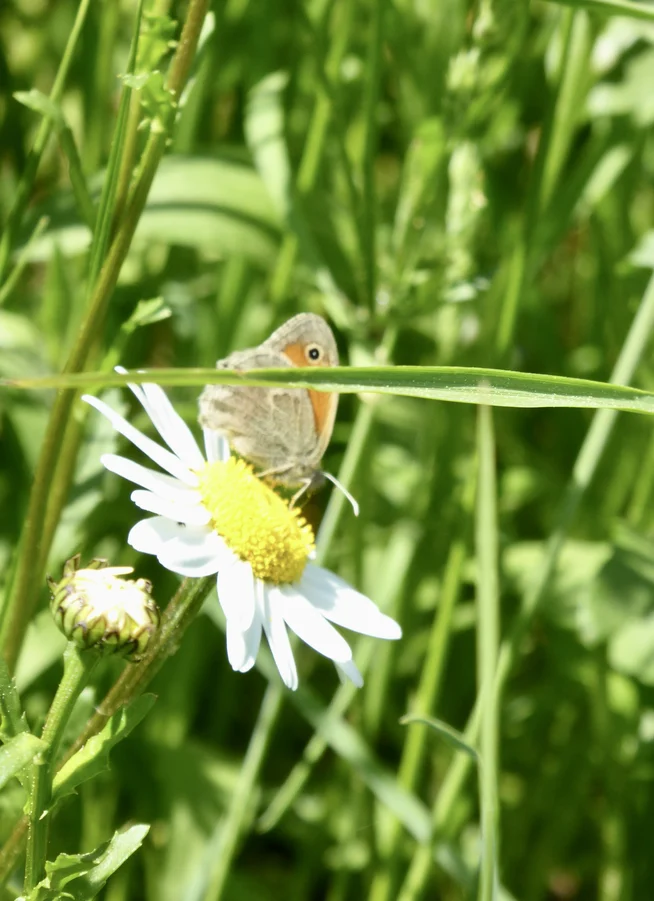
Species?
Coenonympha pamphilus
